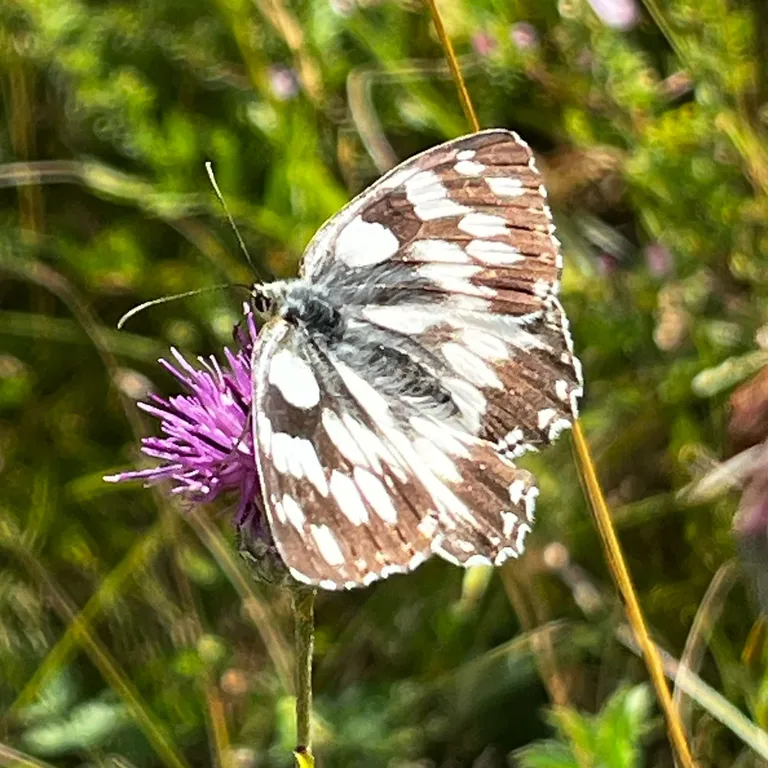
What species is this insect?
Melanargia galathea
